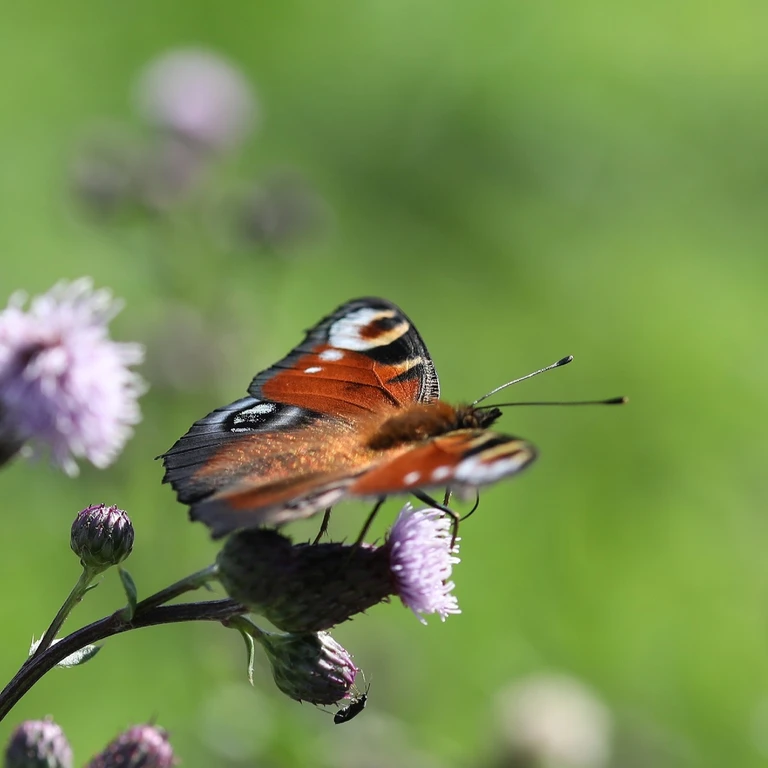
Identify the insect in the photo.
Aglais io
